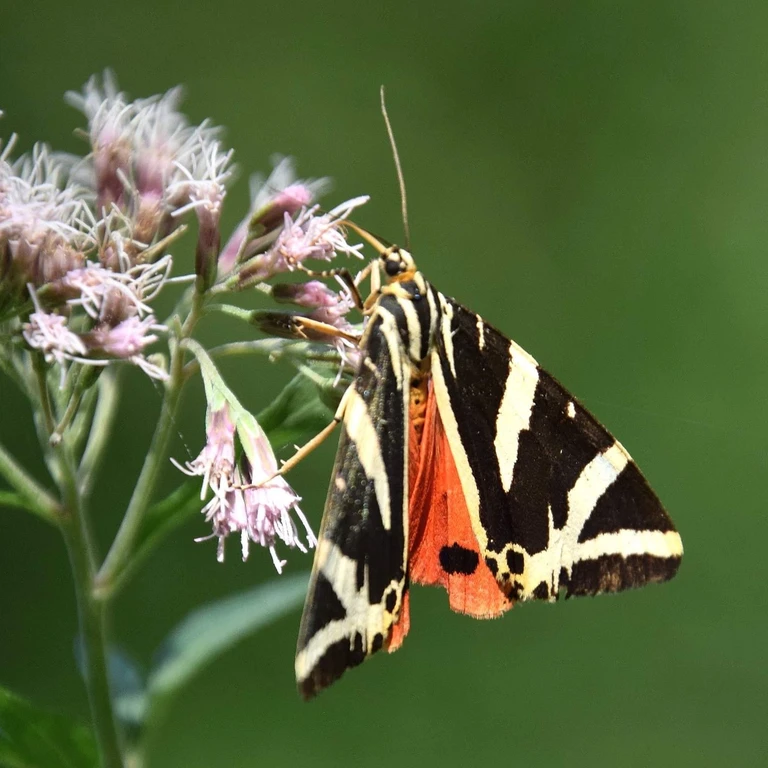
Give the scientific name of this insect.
Euplagia quadripunctaria
